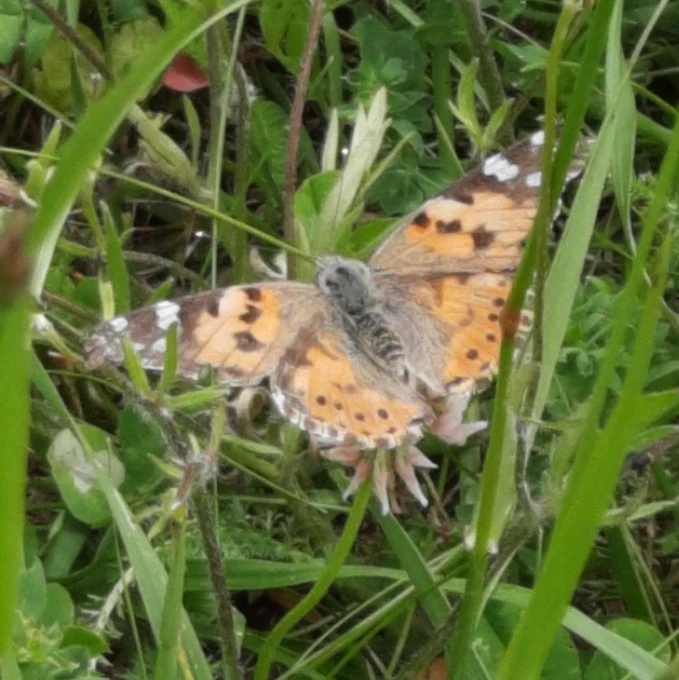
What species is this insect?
Vanessa cardui
